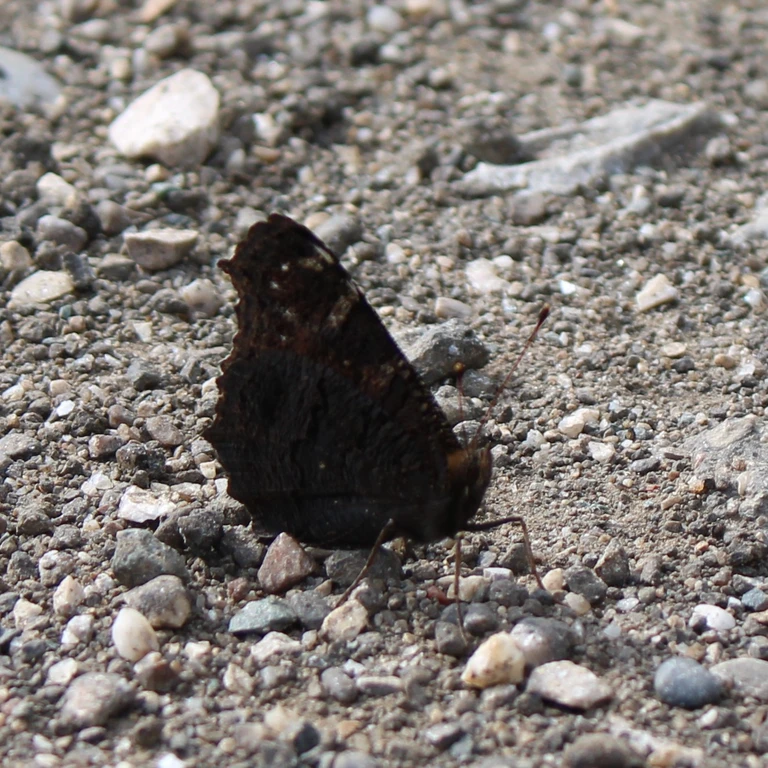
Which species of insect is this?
Aglais io
